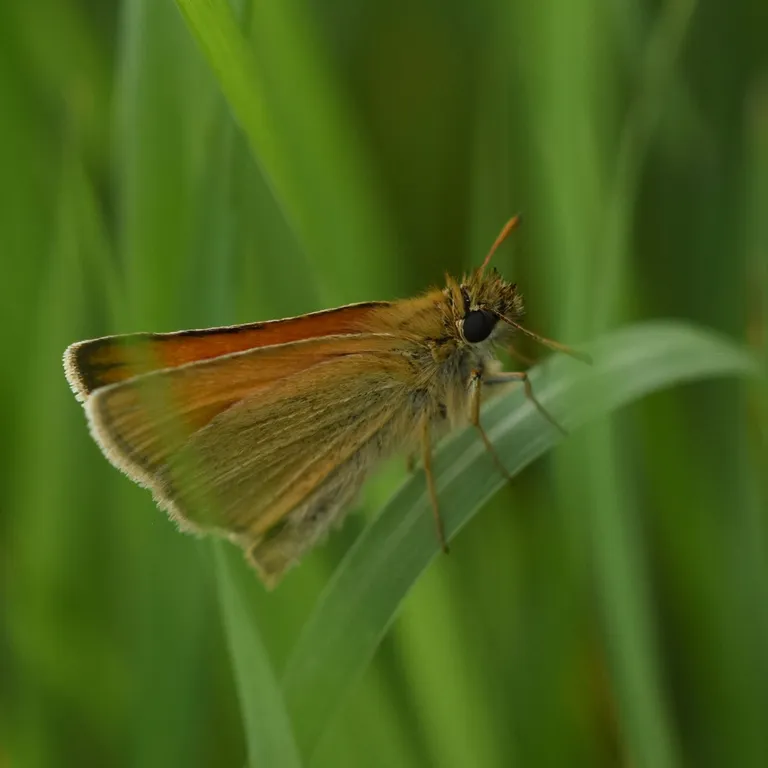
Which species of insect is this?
Thymelicus lineola
